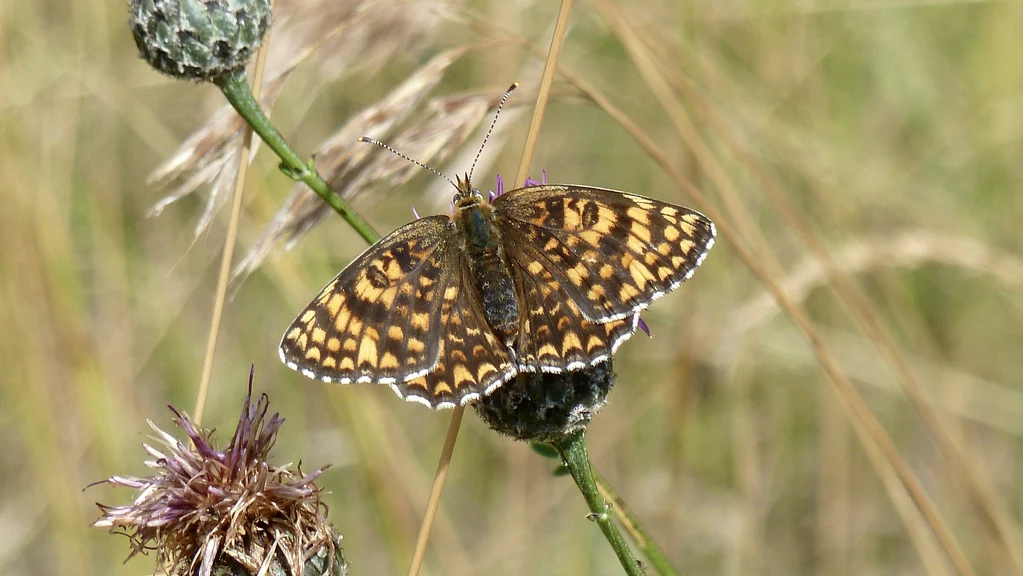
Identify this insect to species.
Melitaea phoebe
